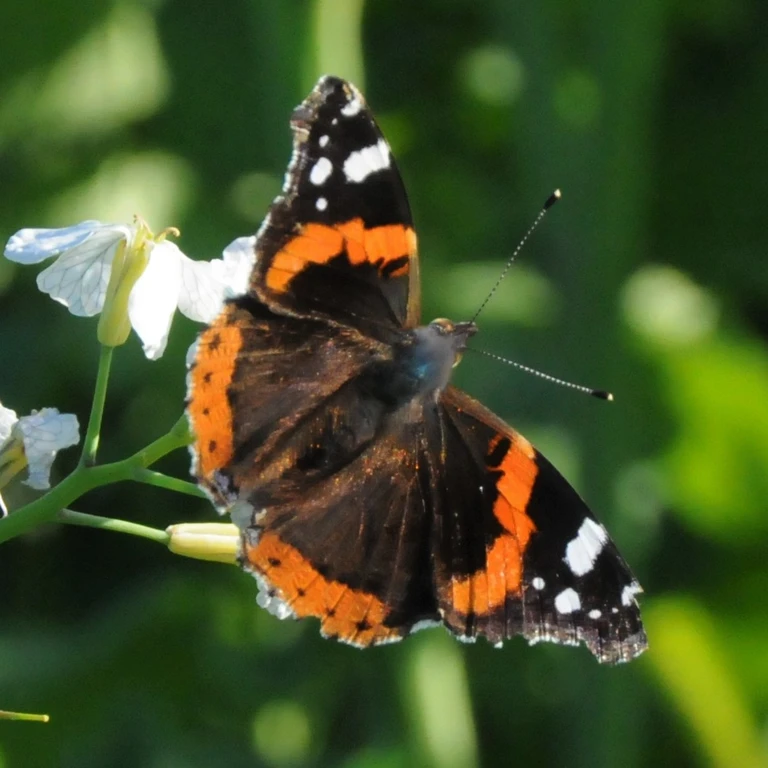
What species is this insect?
Vanessa atalanta
